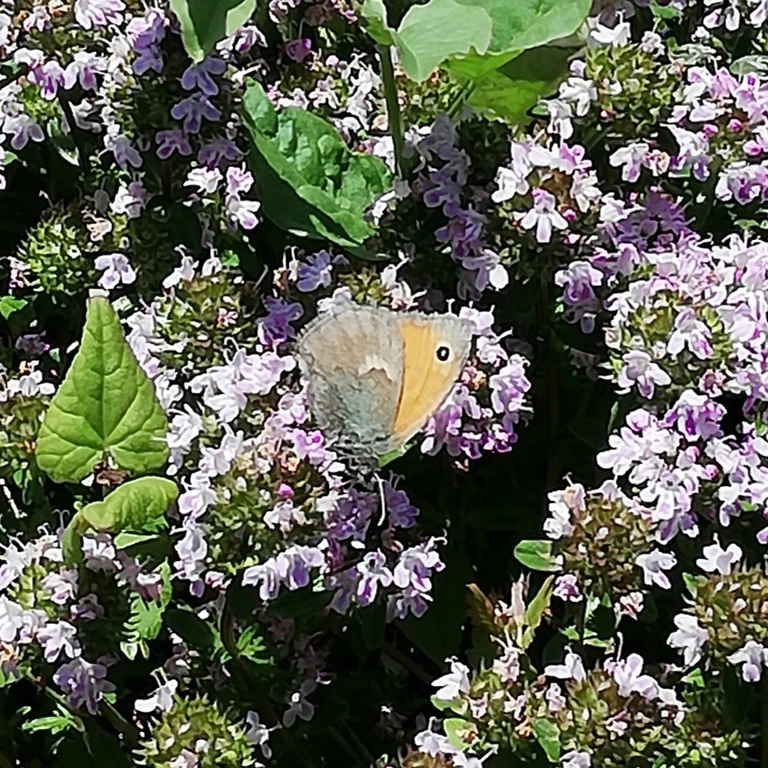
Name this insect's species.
Coenonympha pamphilus
